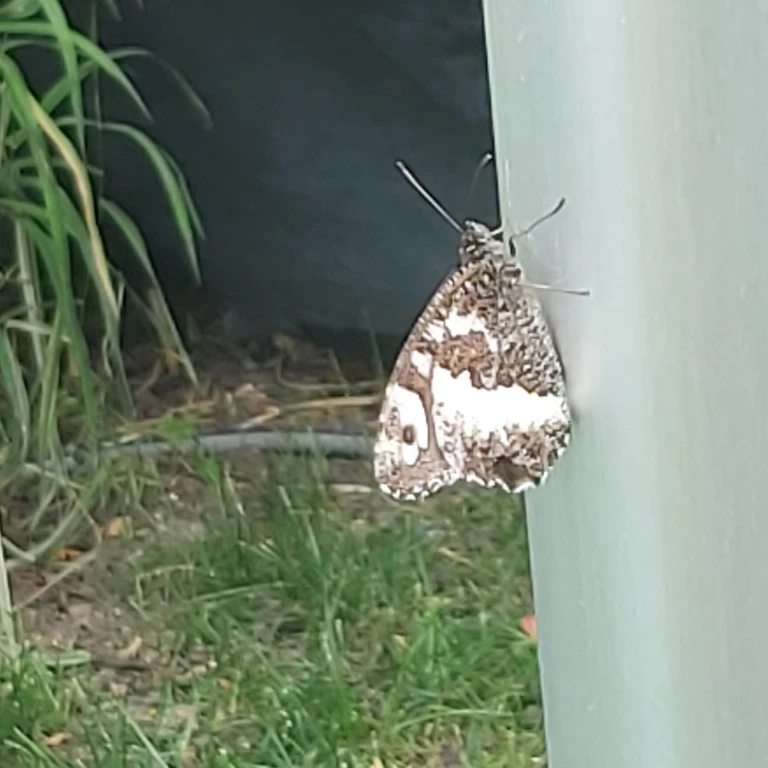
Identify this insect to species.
Brintesia circe
